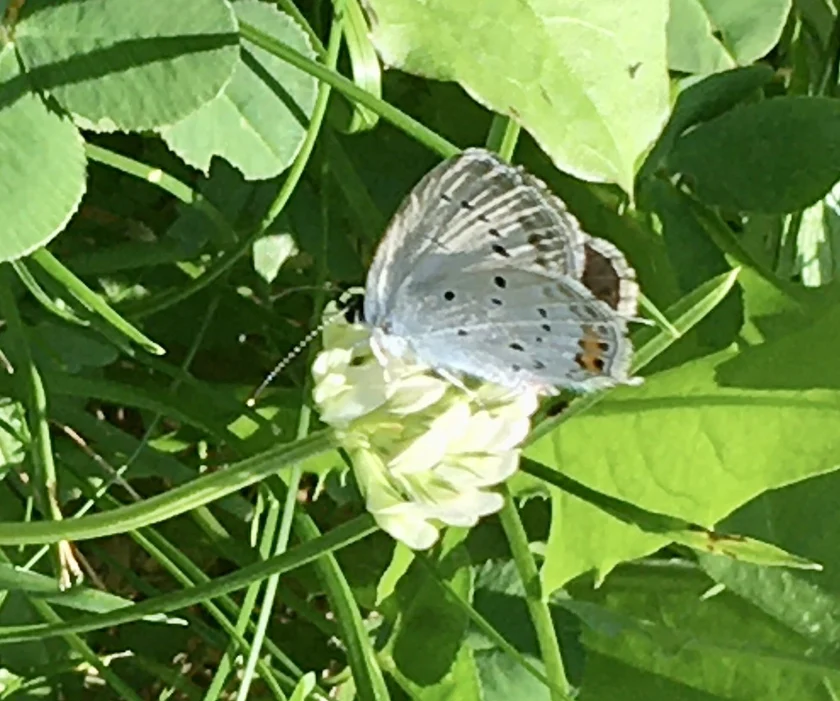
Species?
Cupido argiades (also Elkalyce argiades)
